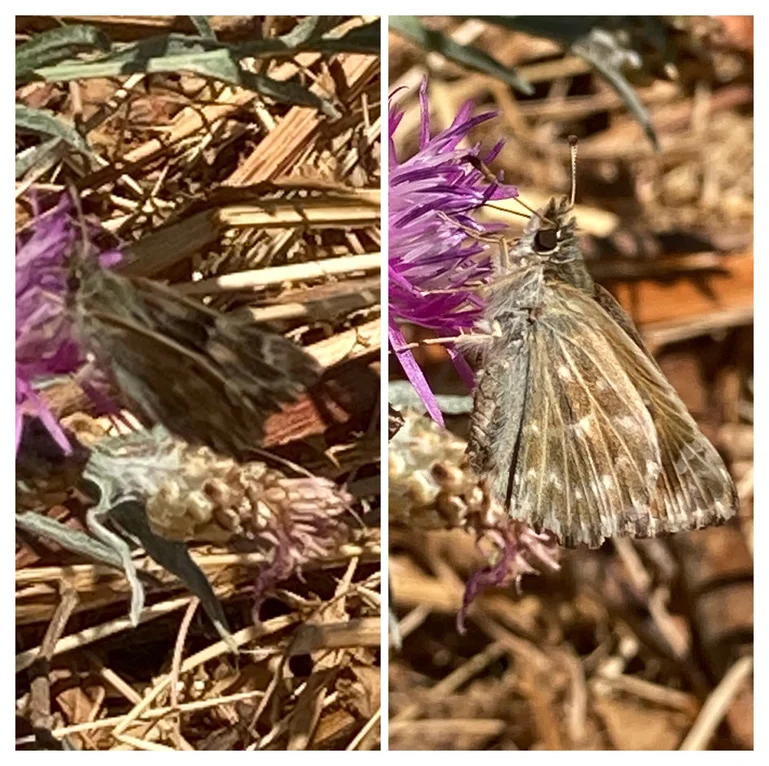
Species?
Carcharodus alceae
